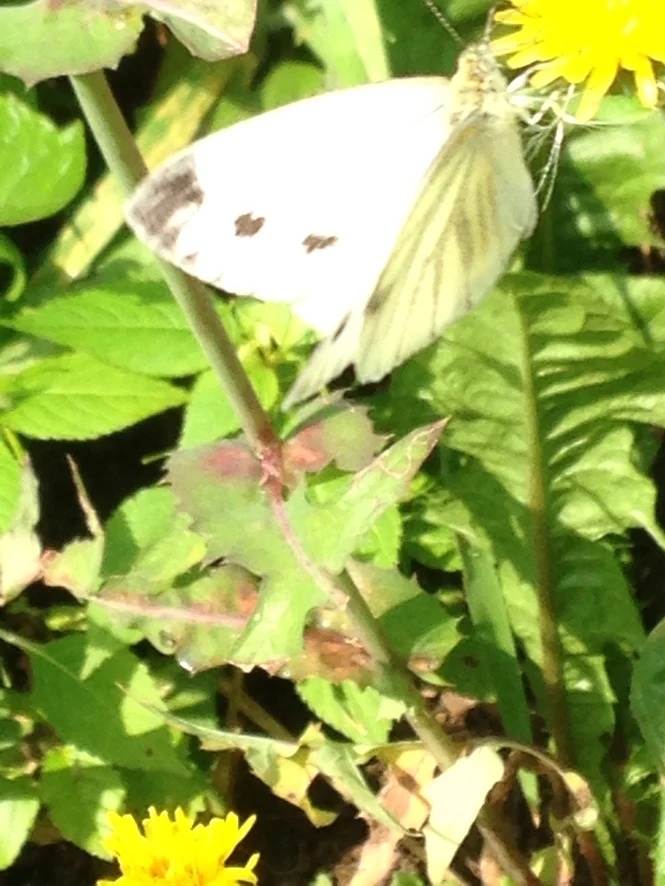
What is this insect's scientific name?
Pieris napi
